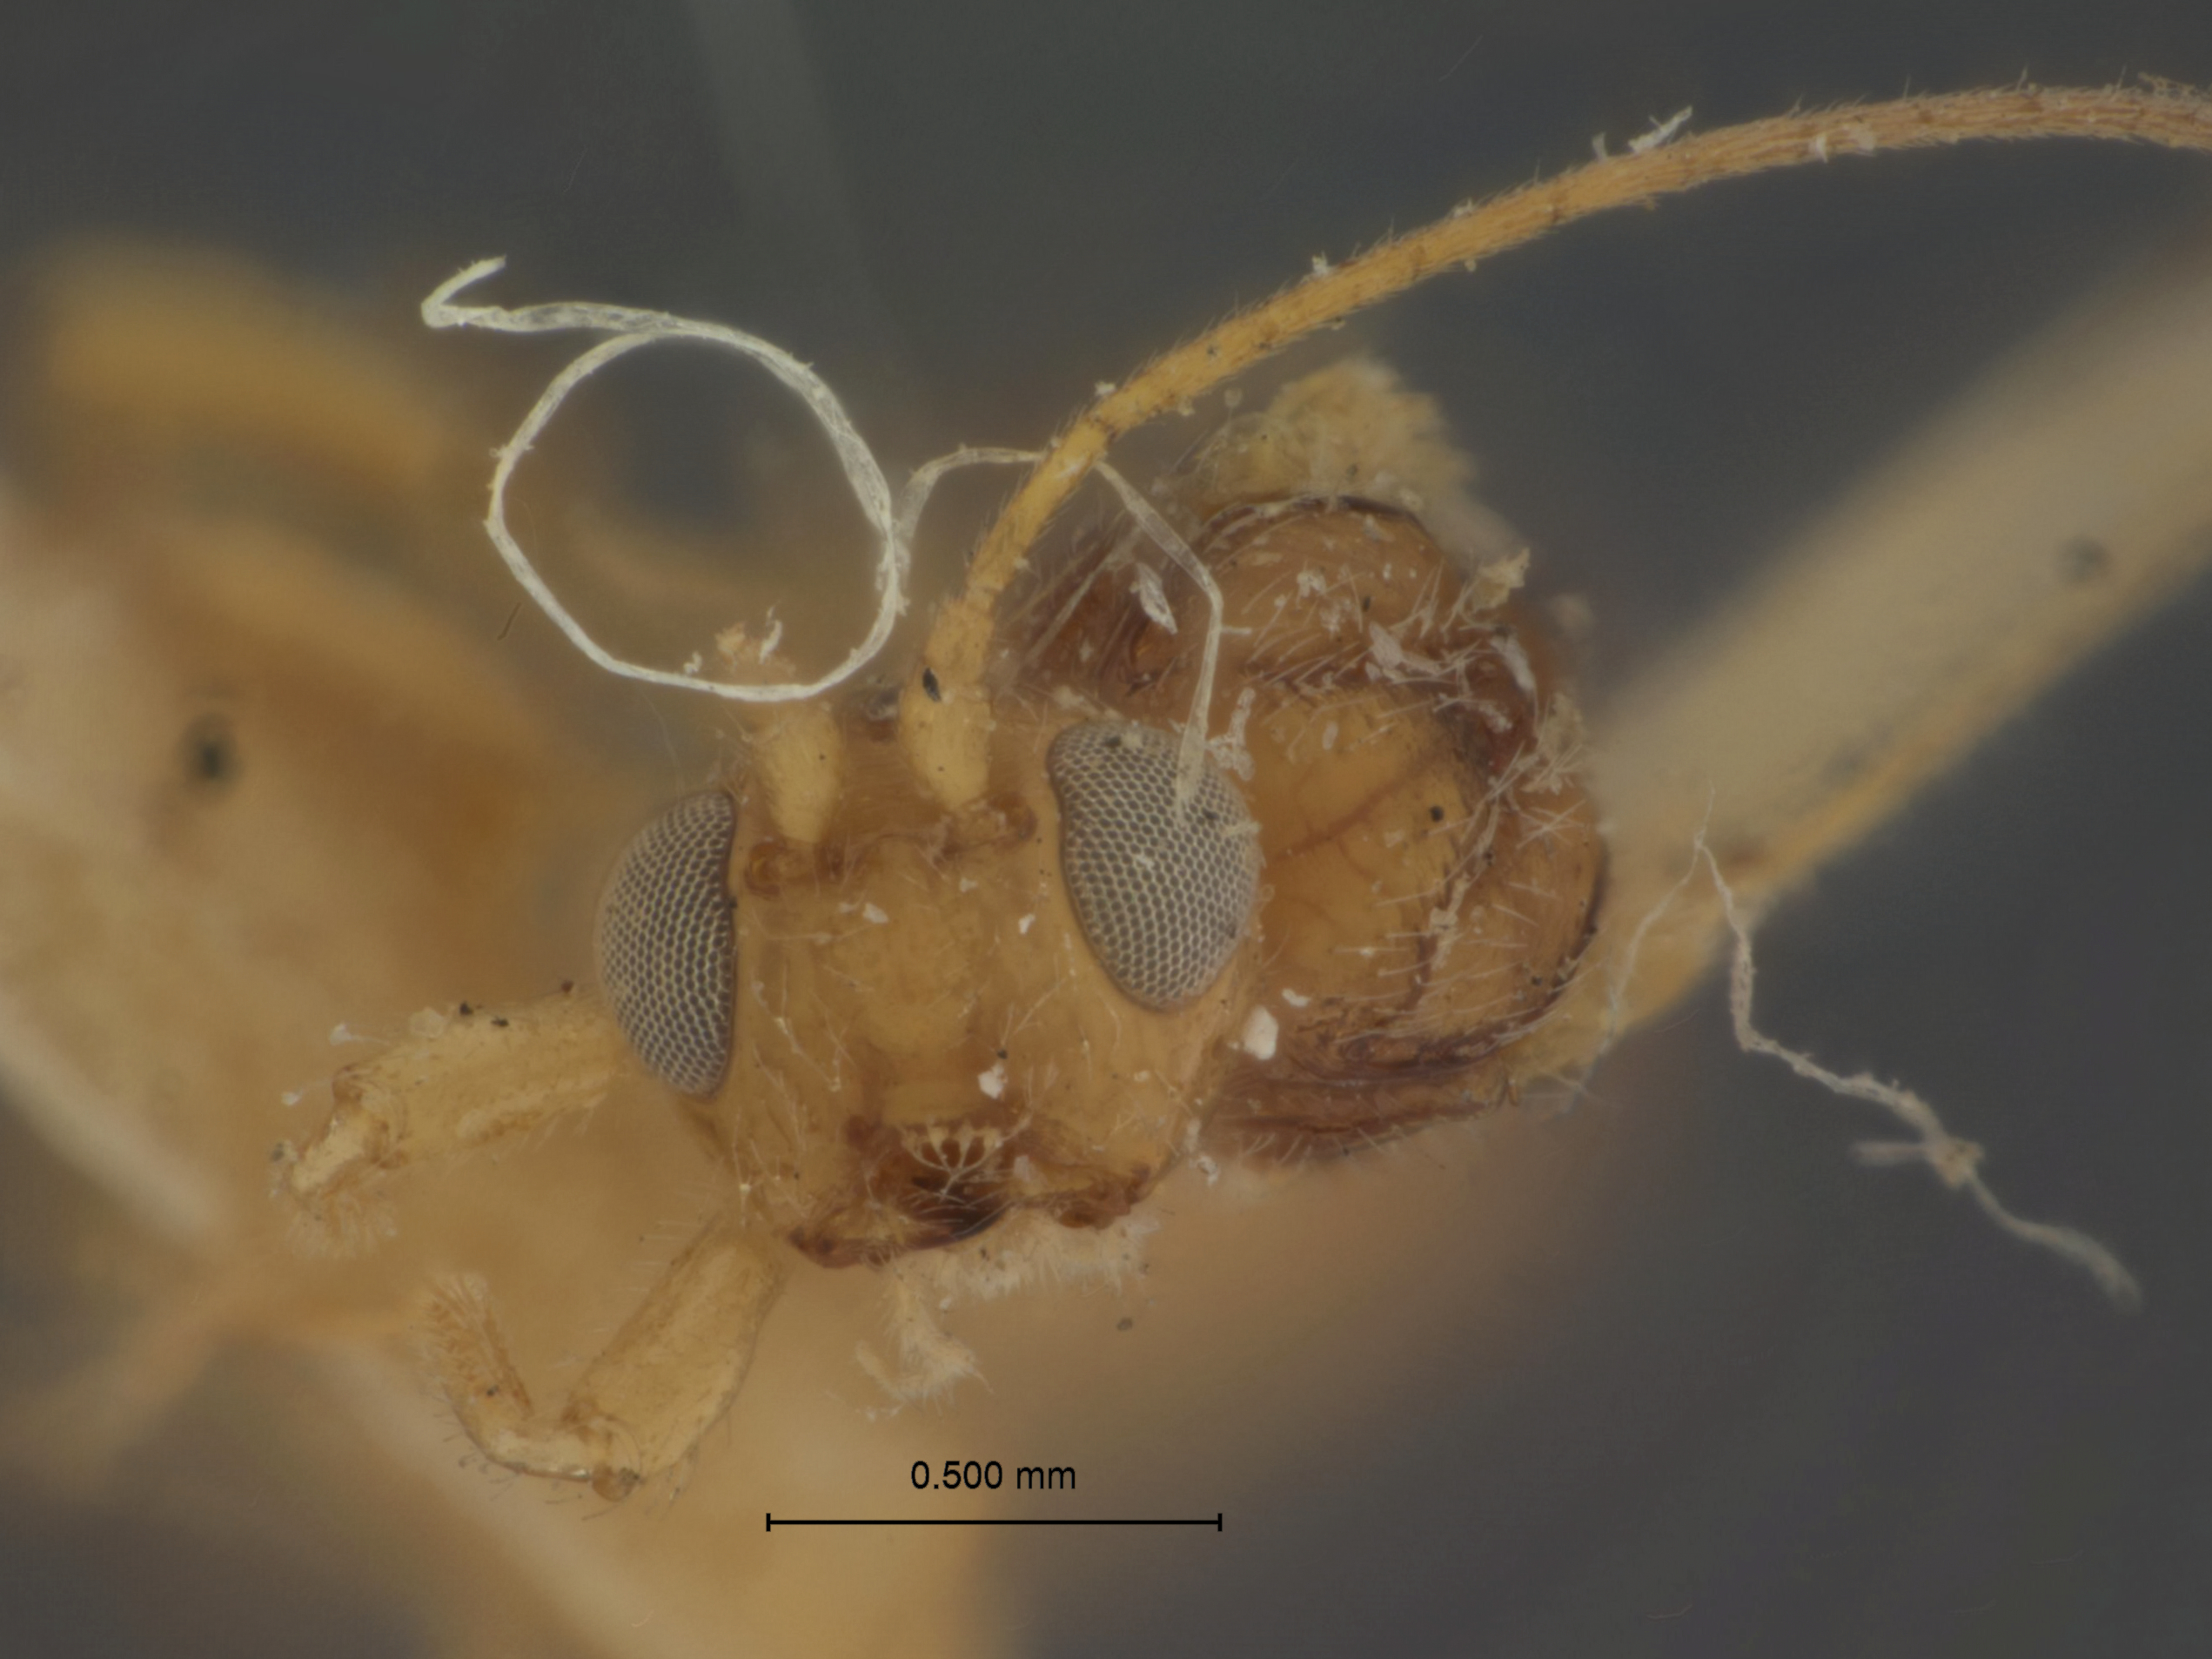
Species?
Exothecus prodoxi
